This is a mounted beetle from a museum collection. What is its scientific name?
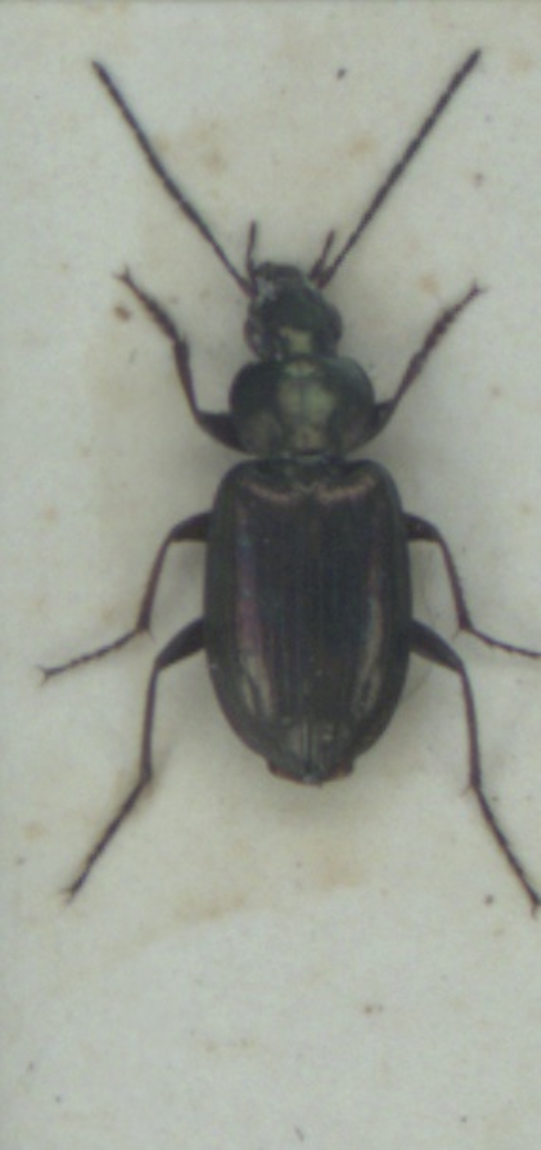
Agonum muelleri
